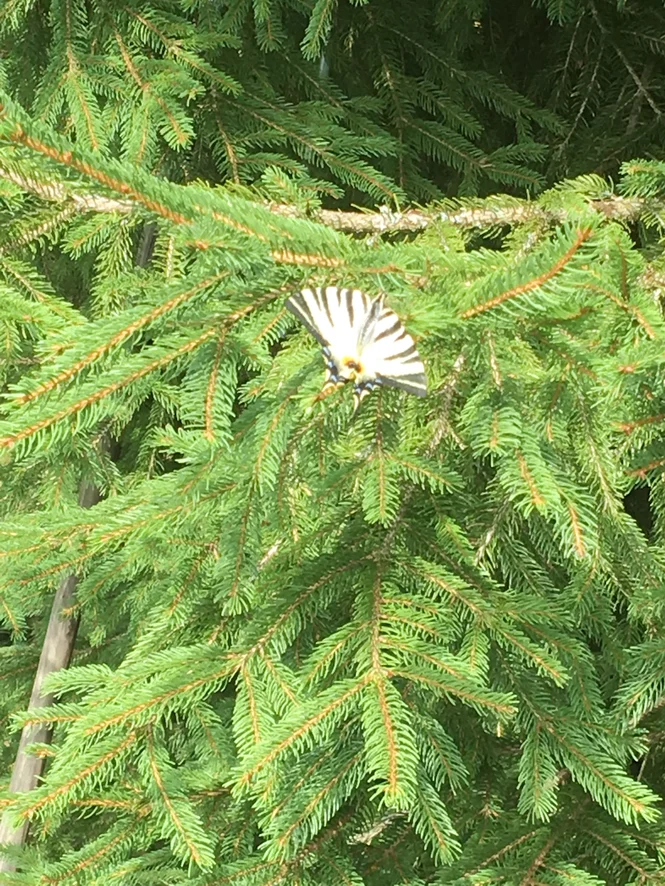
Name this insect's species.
Iphiclides podalirius
